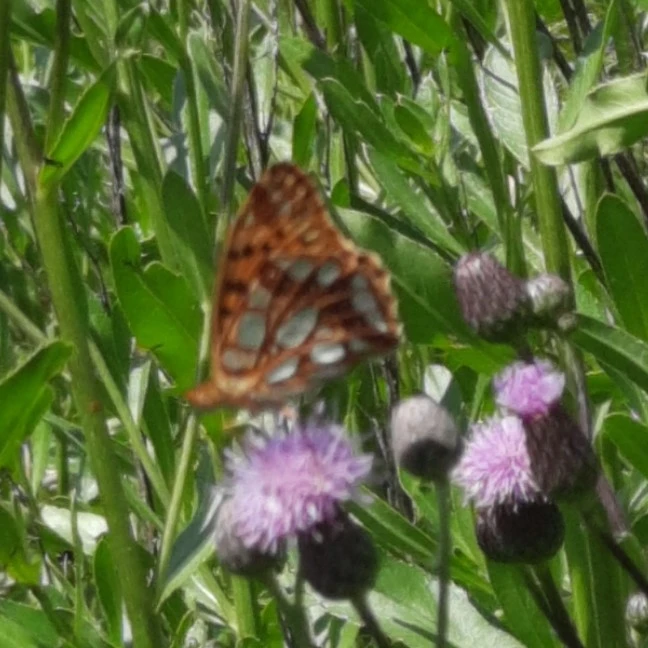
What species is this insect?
Issoria lathonia
